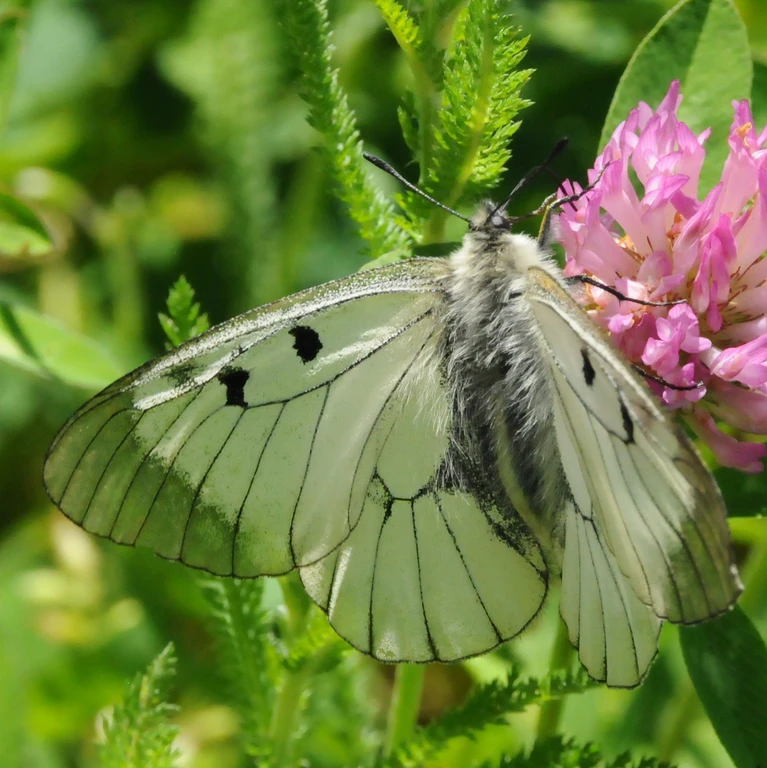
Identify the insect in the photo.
Parnassius mnemosyne
